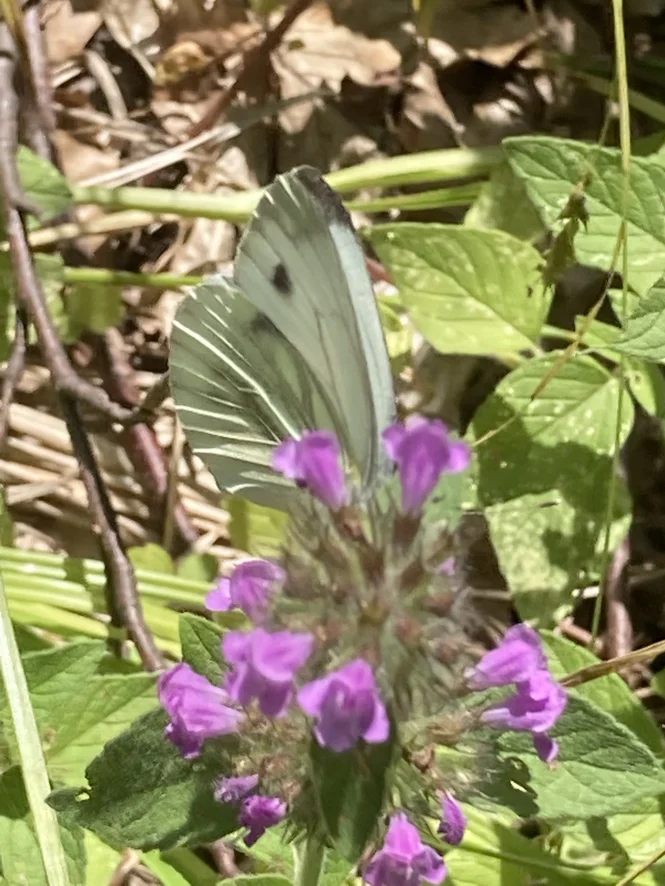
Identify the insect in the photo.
Pieris napi
